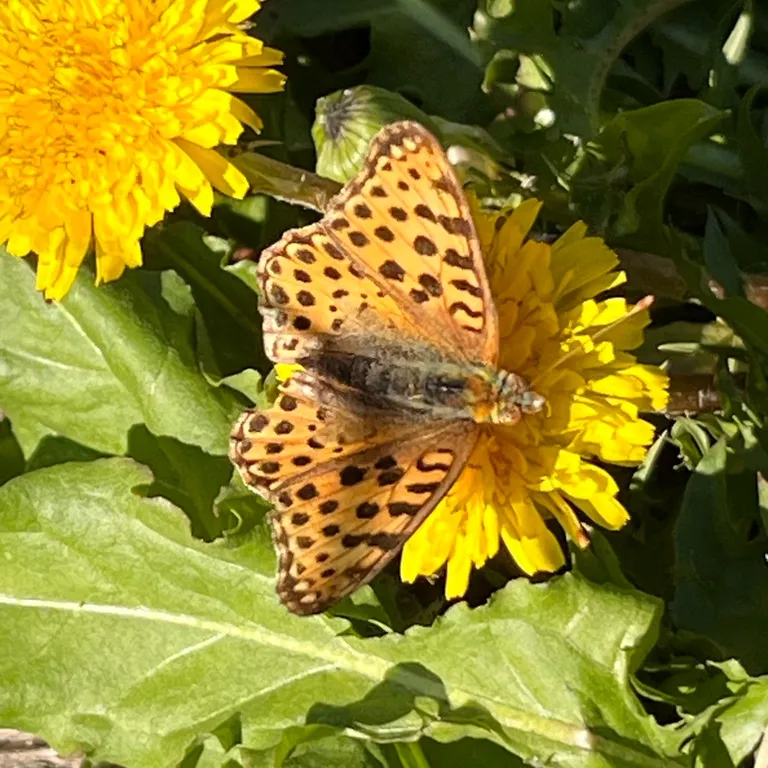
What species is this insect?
Issoria lathonia
